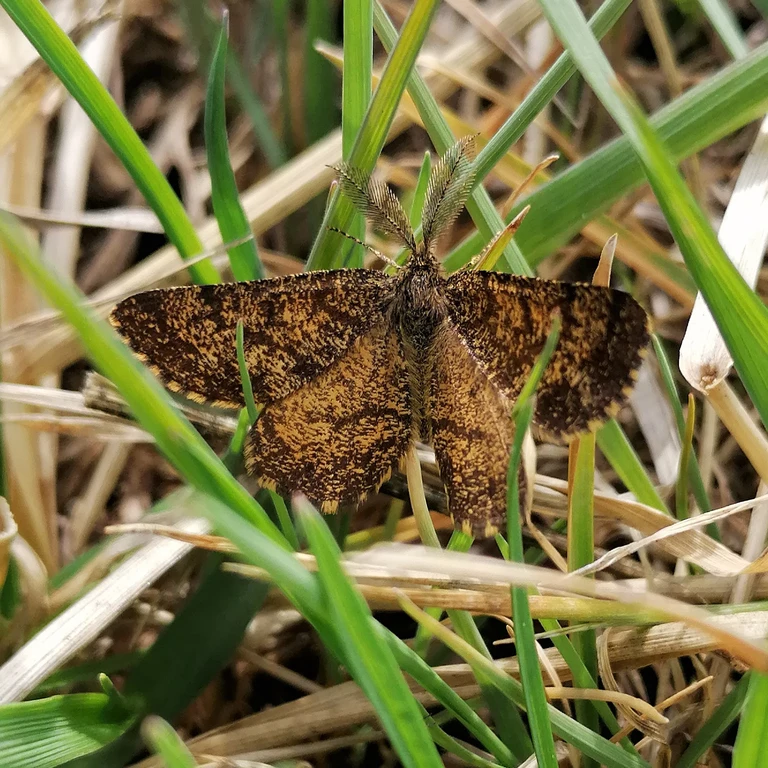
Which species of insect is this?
Ematurga atomaria
